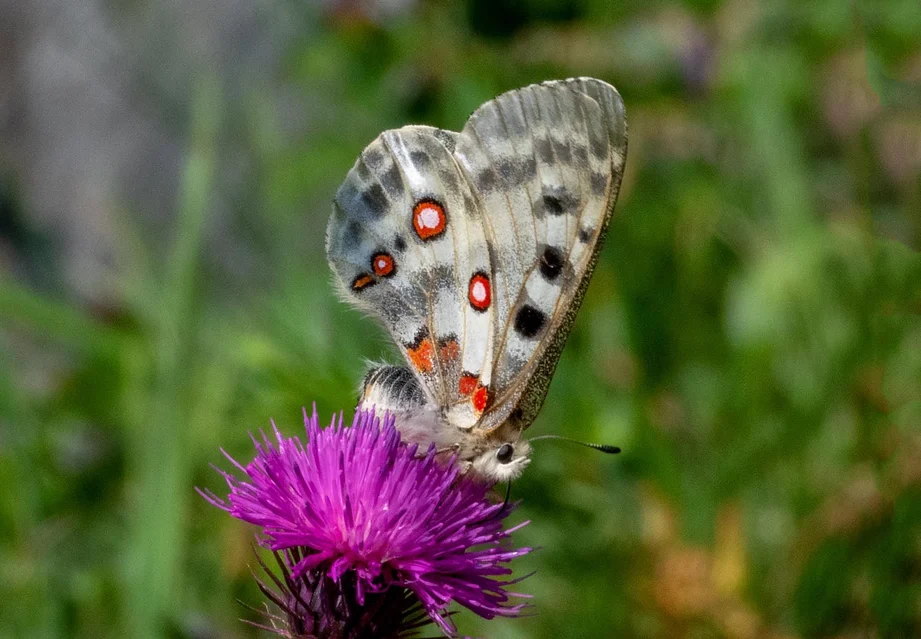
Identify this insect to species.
Parnassius apollo
